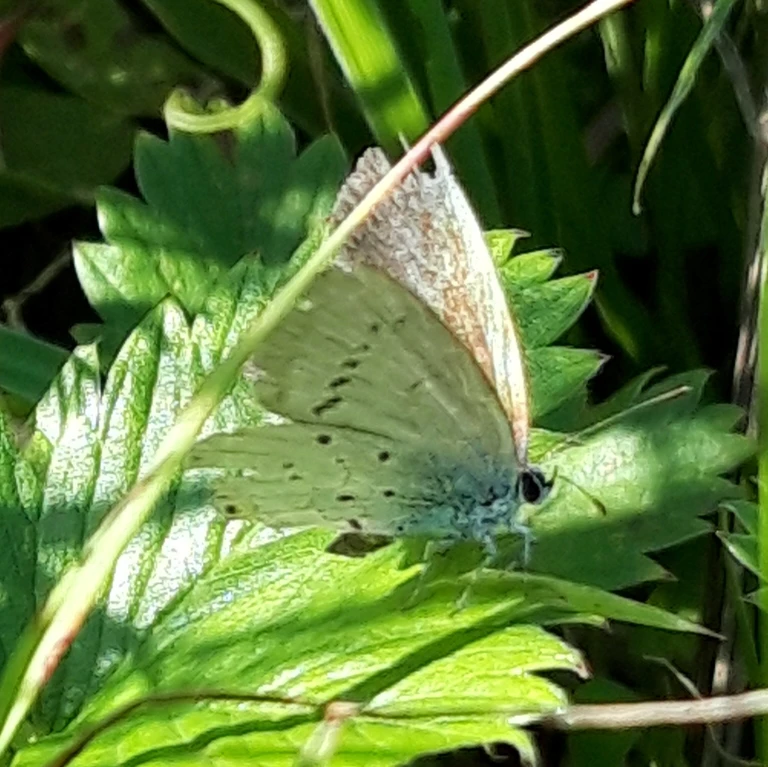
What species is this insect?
Cupido argiades (also Elkalyce argiades)
